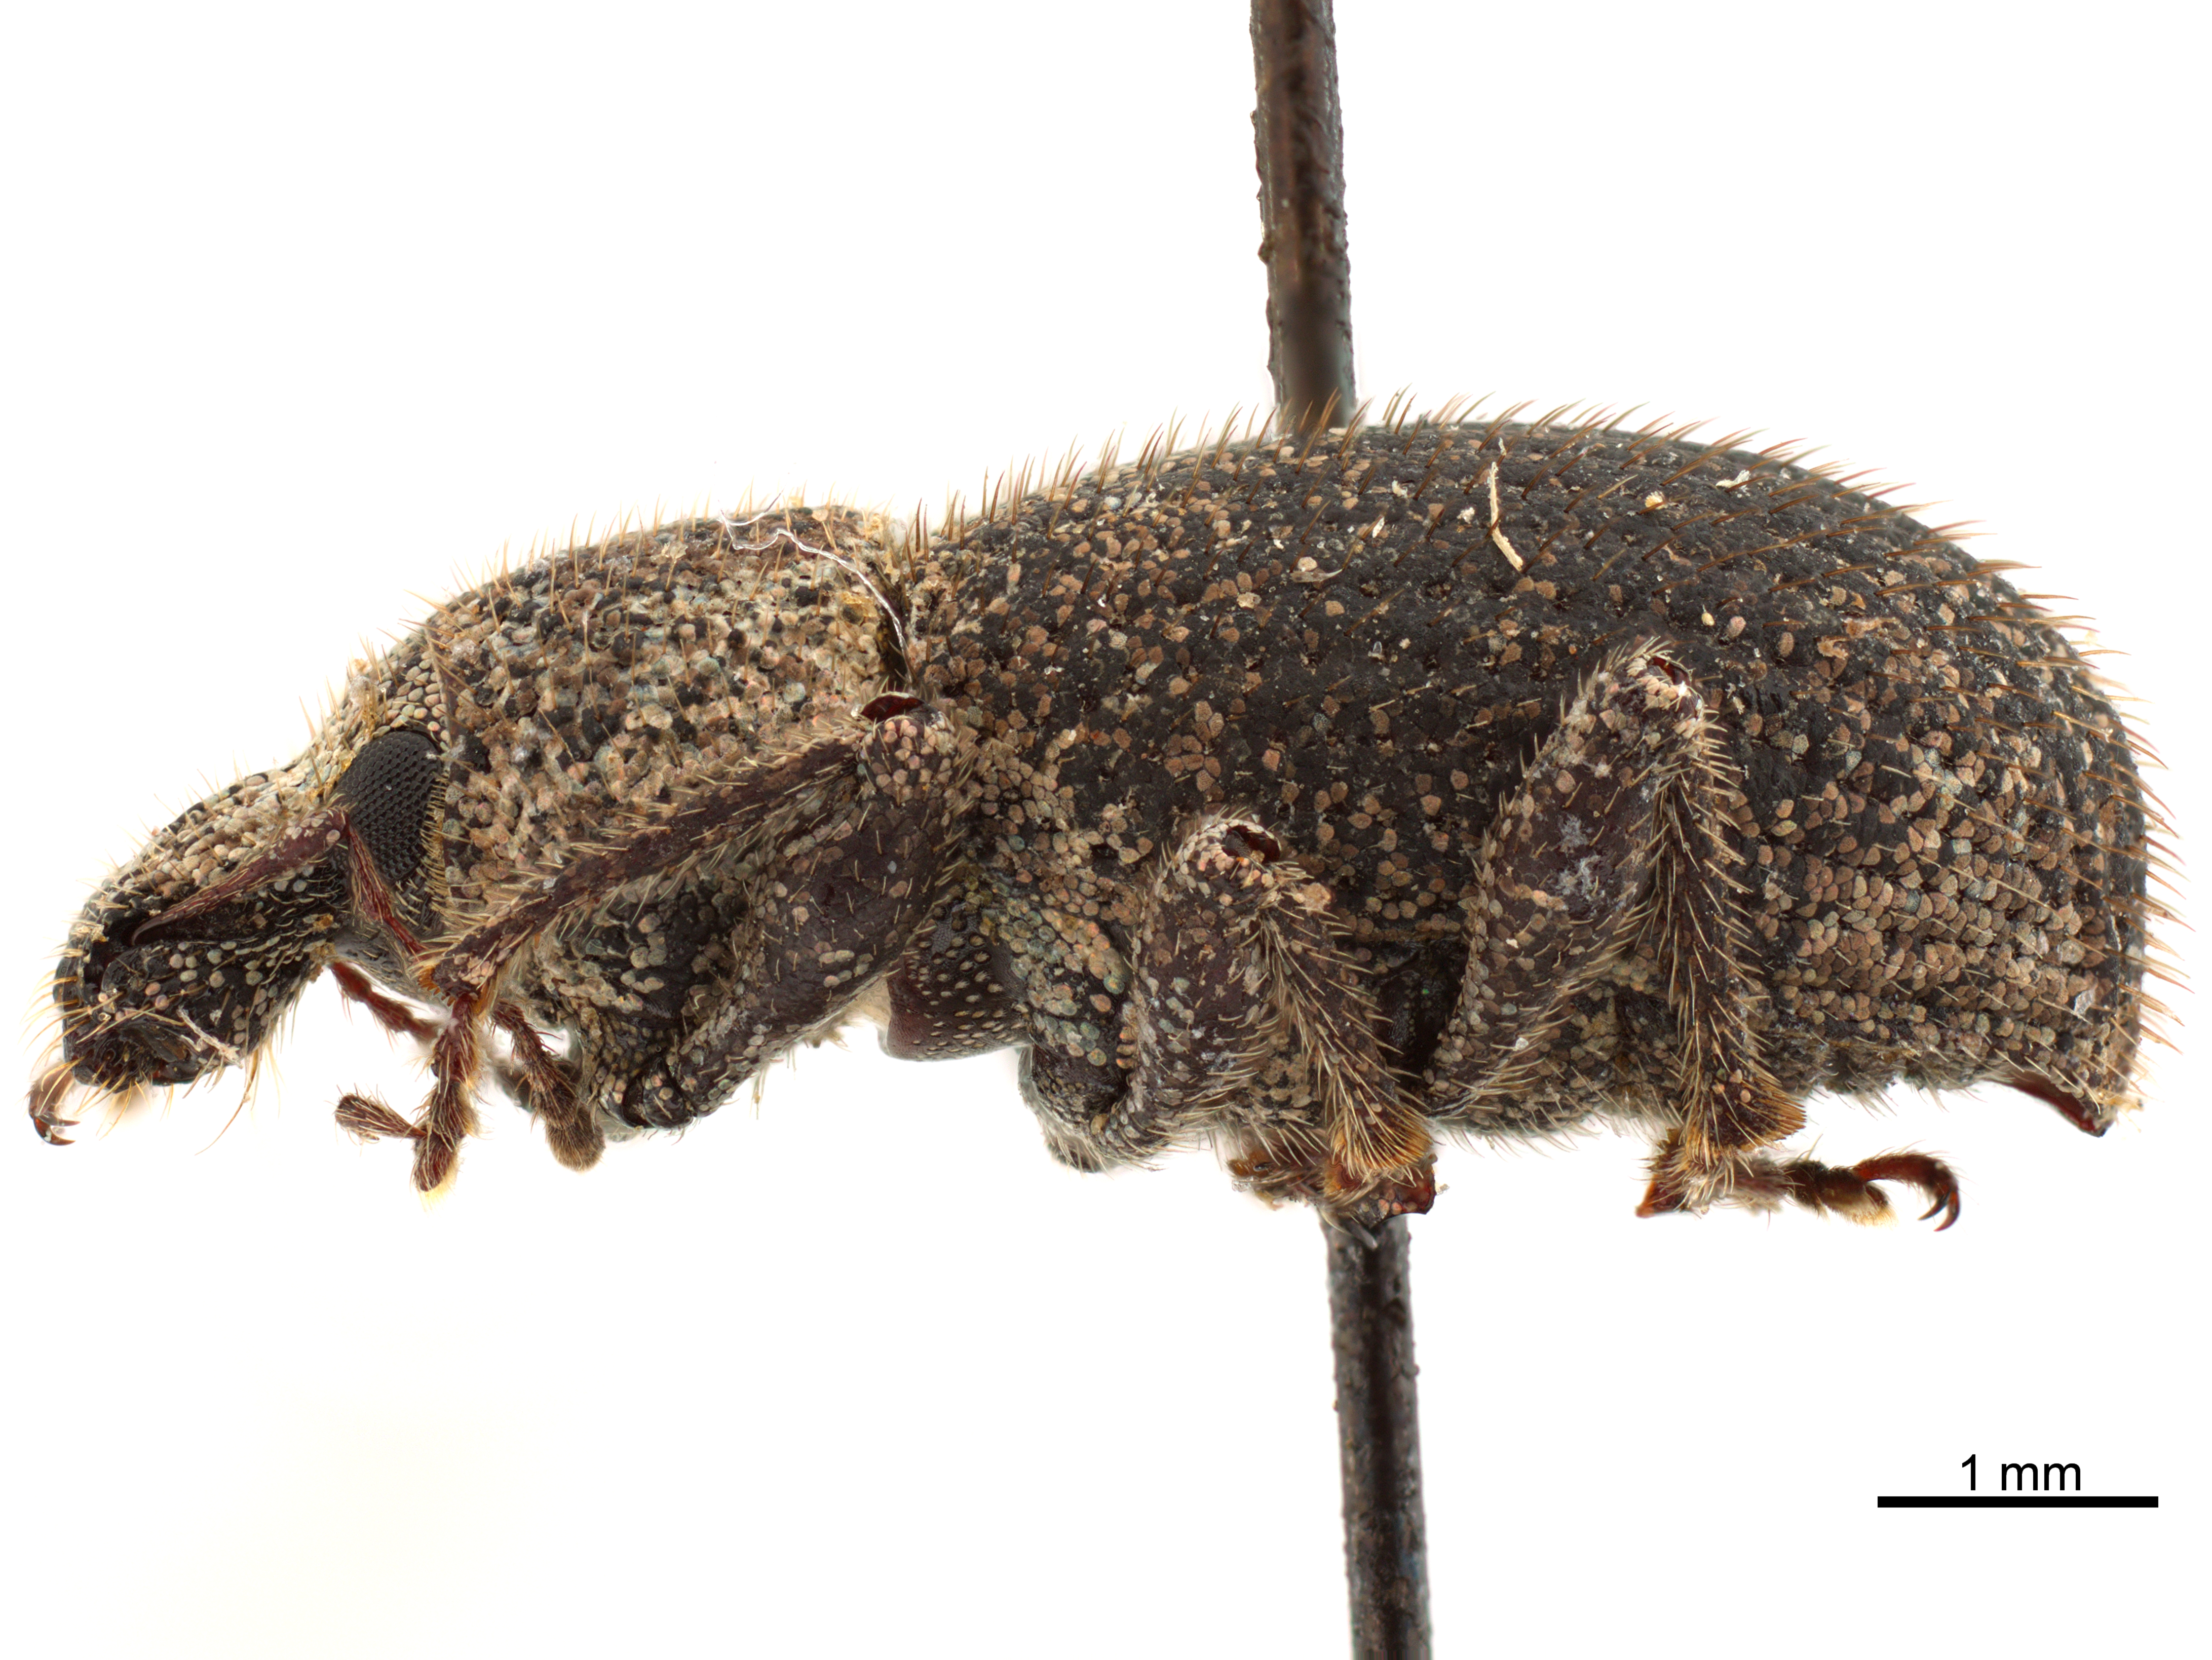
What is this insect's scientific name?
Anametis subfusca
